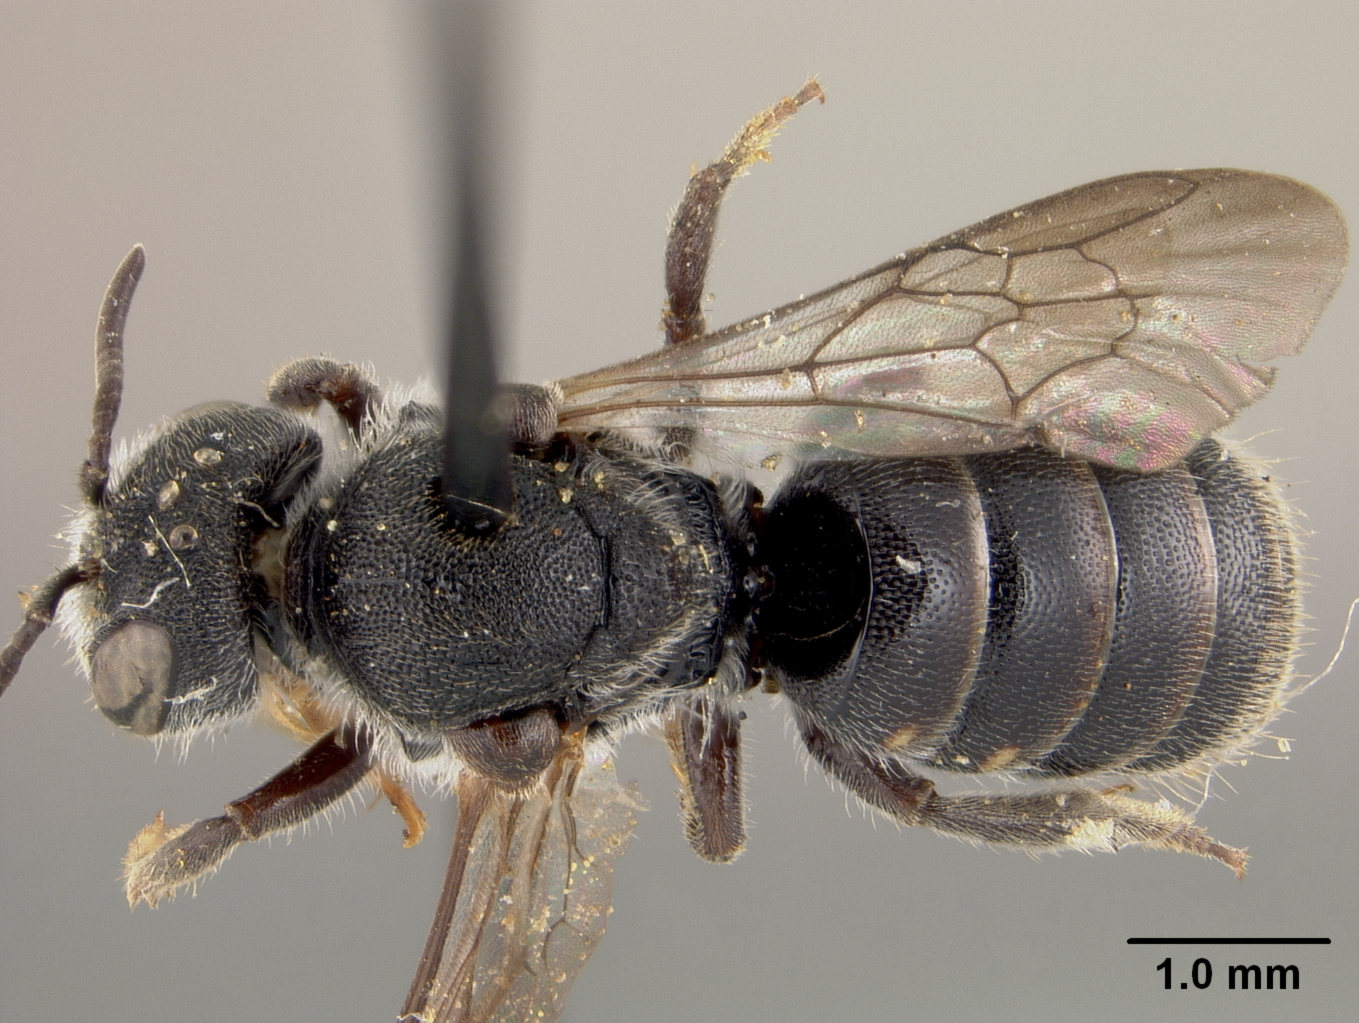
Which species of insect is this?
Stelis vernalis
